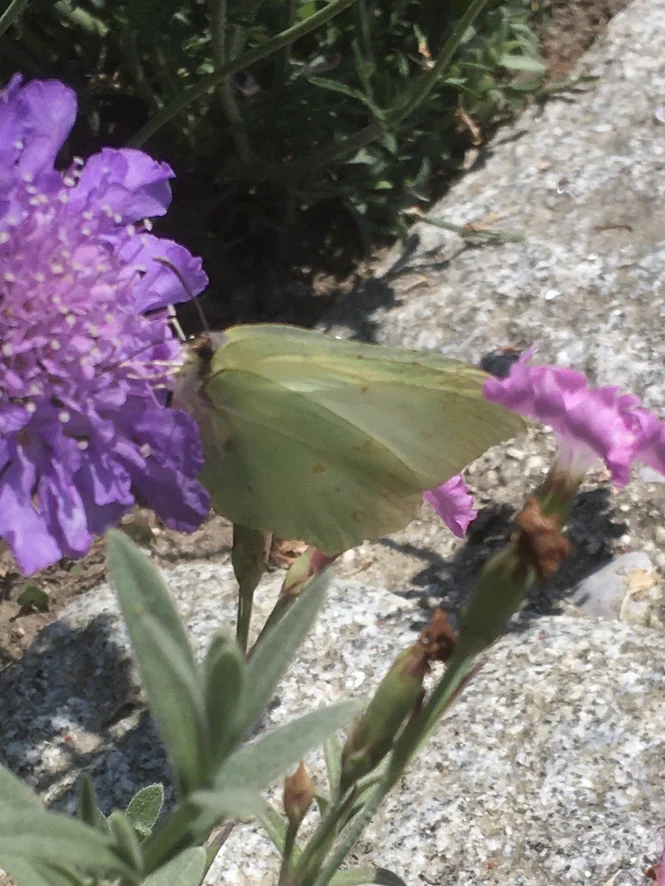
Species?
Gonepteryx rhamni
